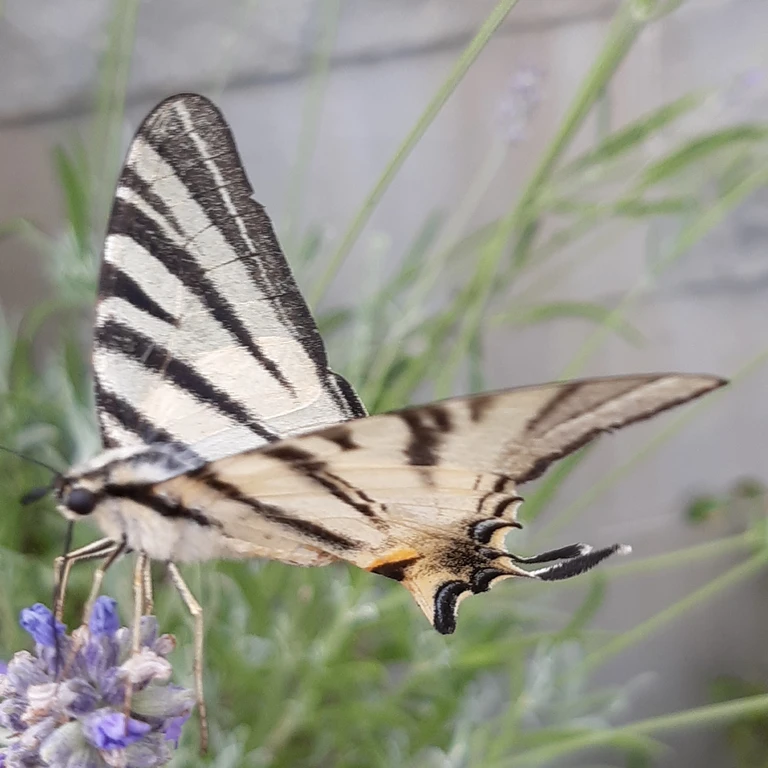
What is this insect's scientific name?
Iphiclides podalirius
